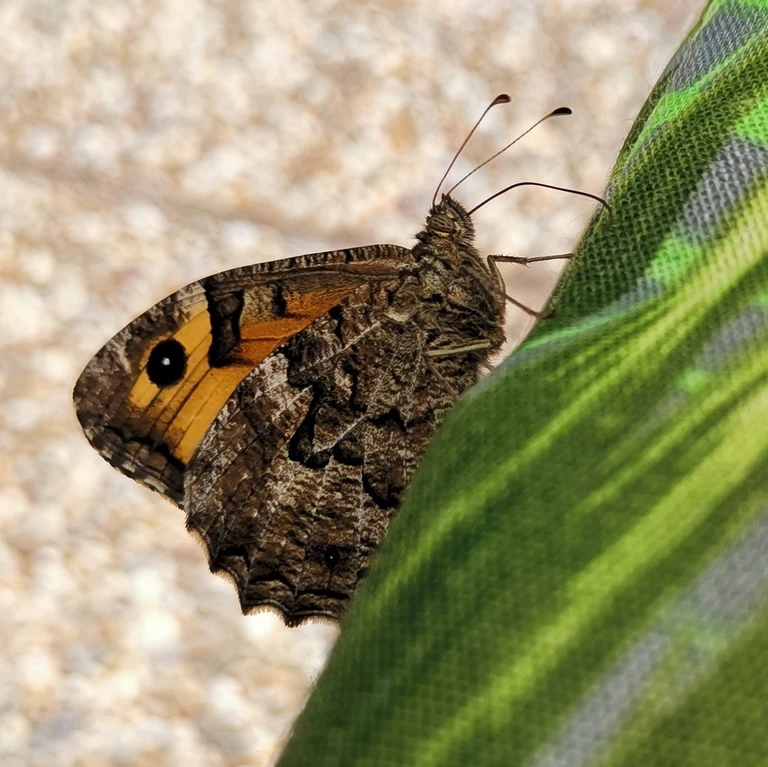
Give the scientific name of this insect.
Hipparchia semele
